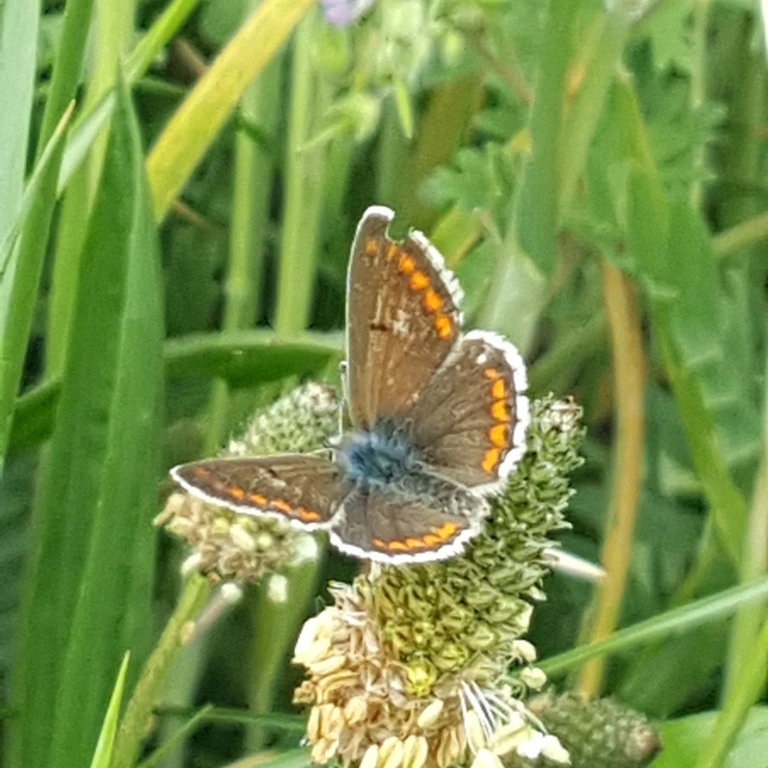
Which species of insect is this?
Aricia agestis/artaxerxes
